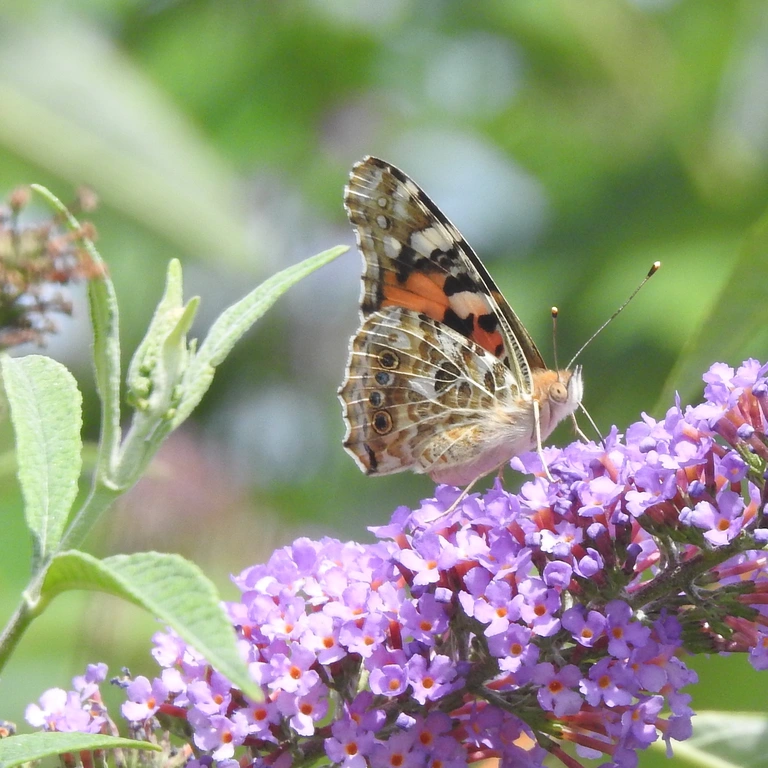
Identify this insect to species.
Vanessa cardui
